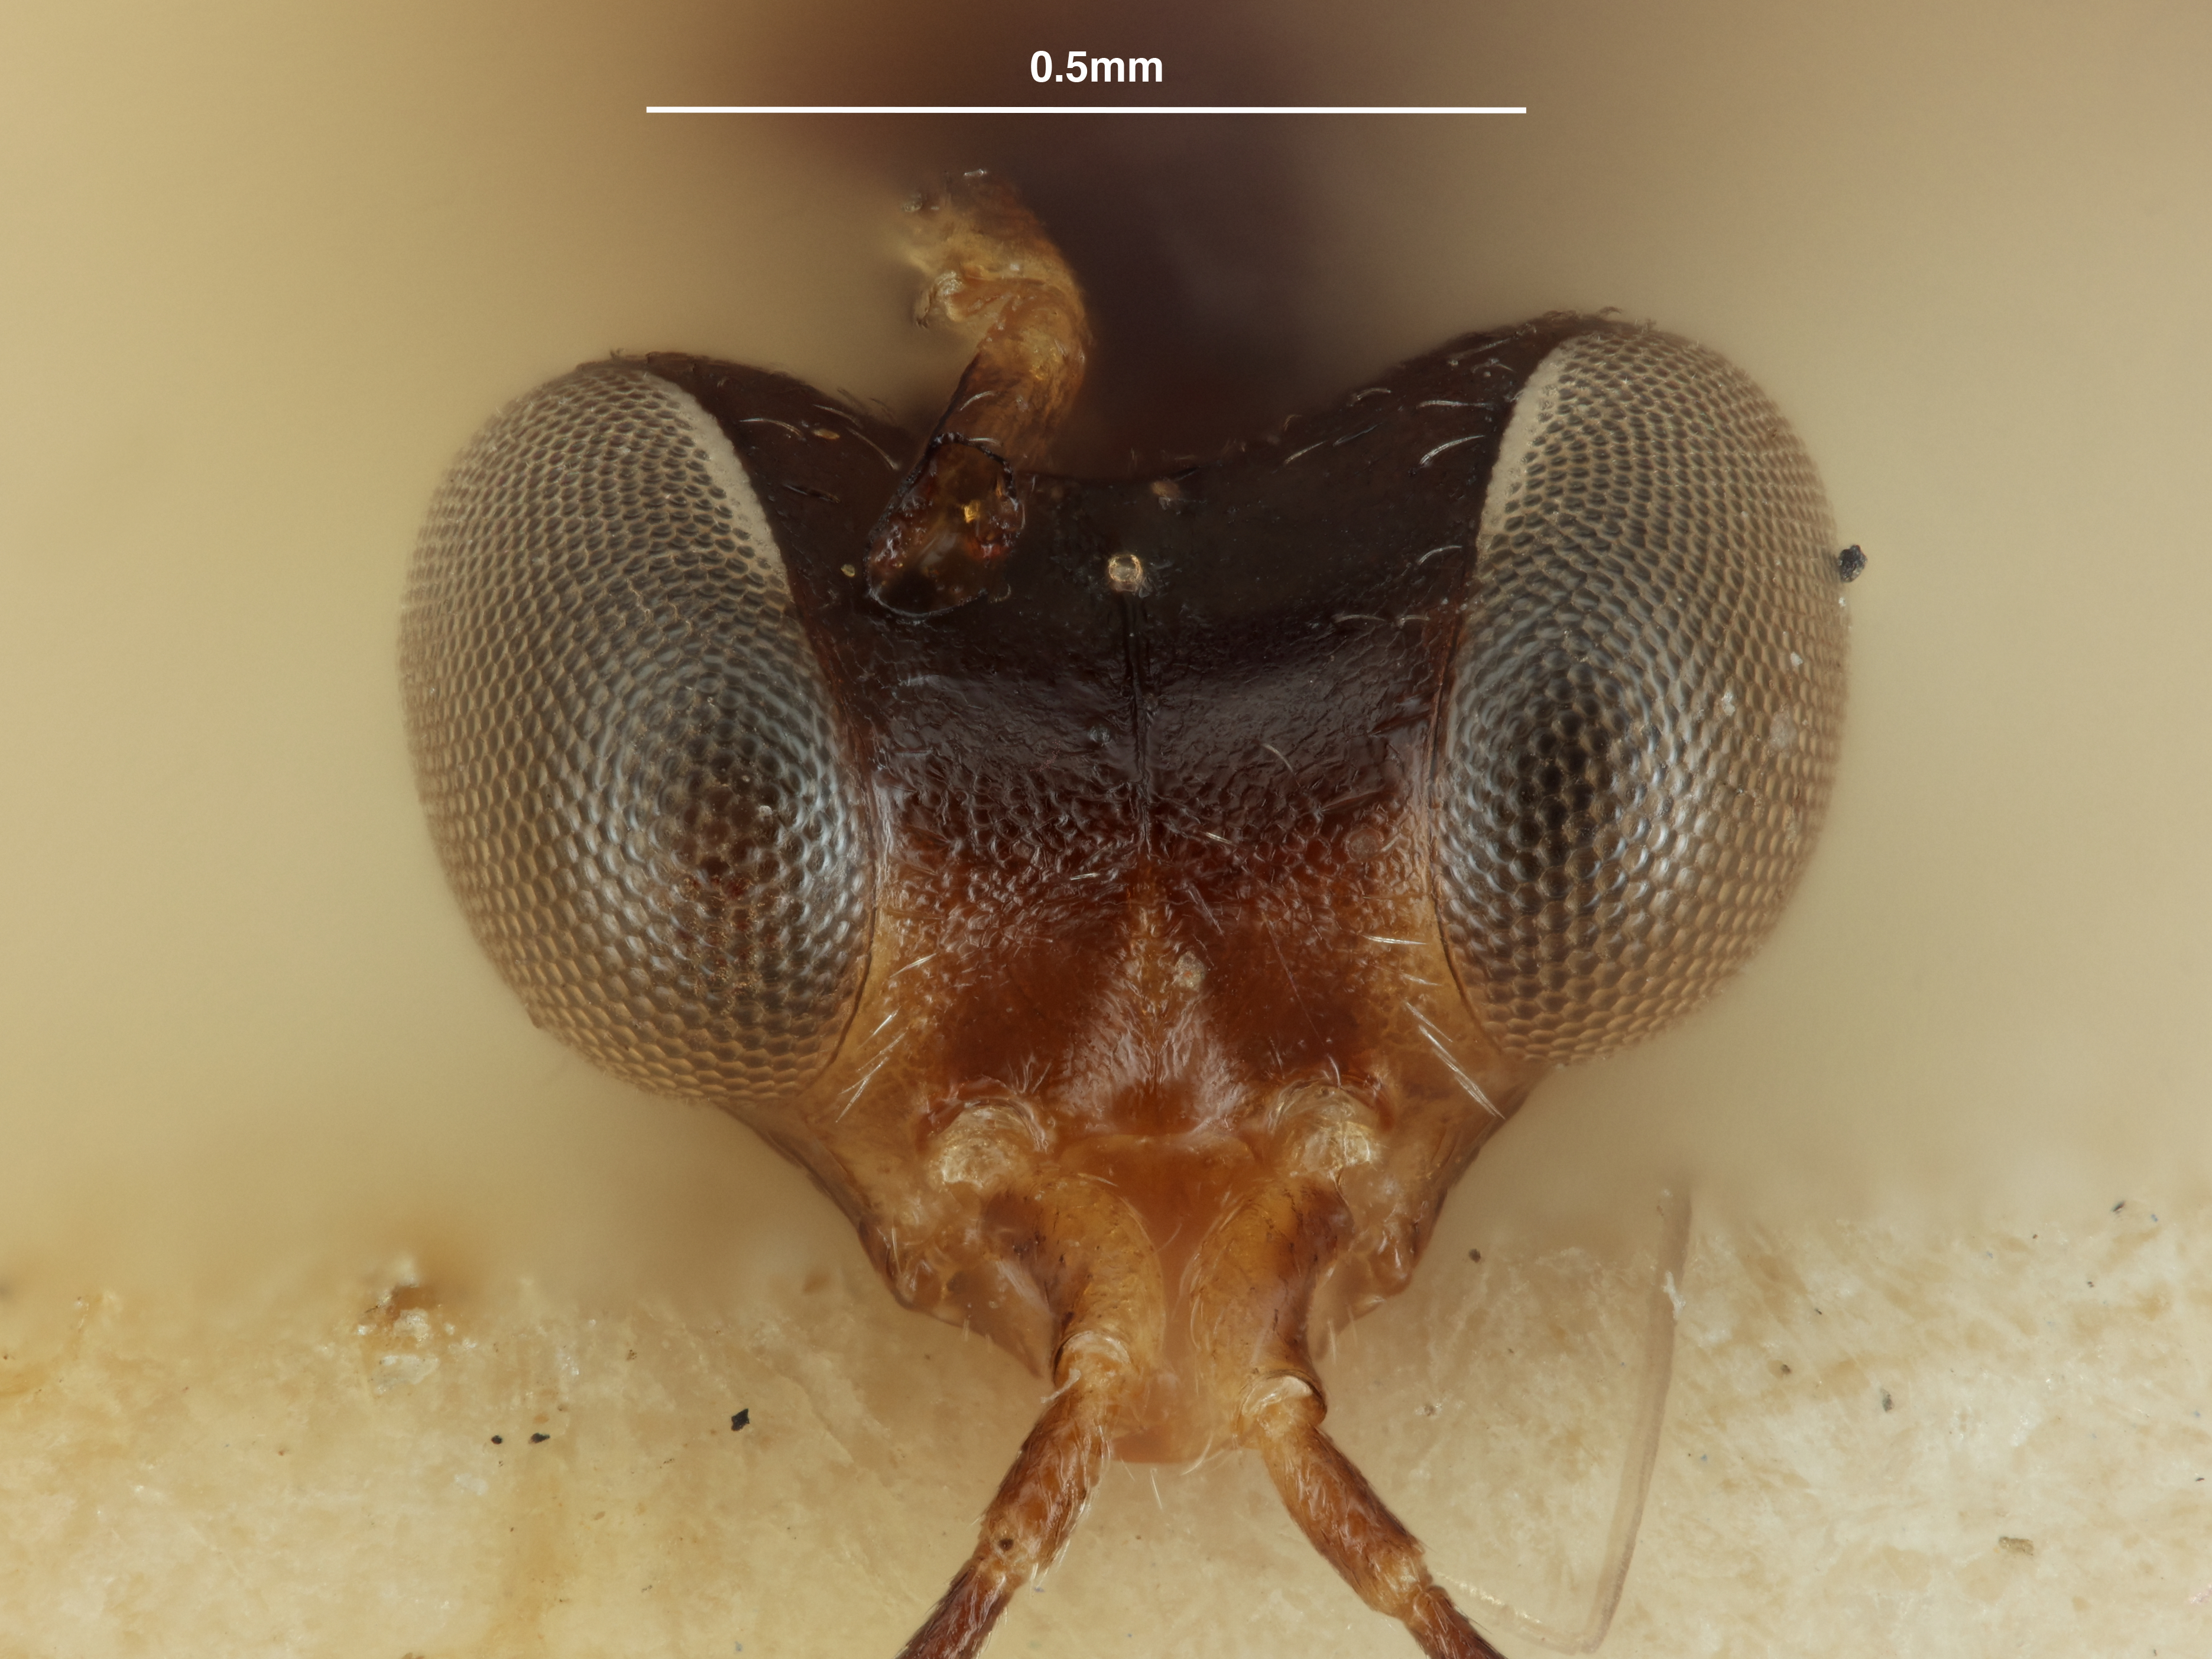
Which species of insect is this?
Pseudogonatopus priesneri
